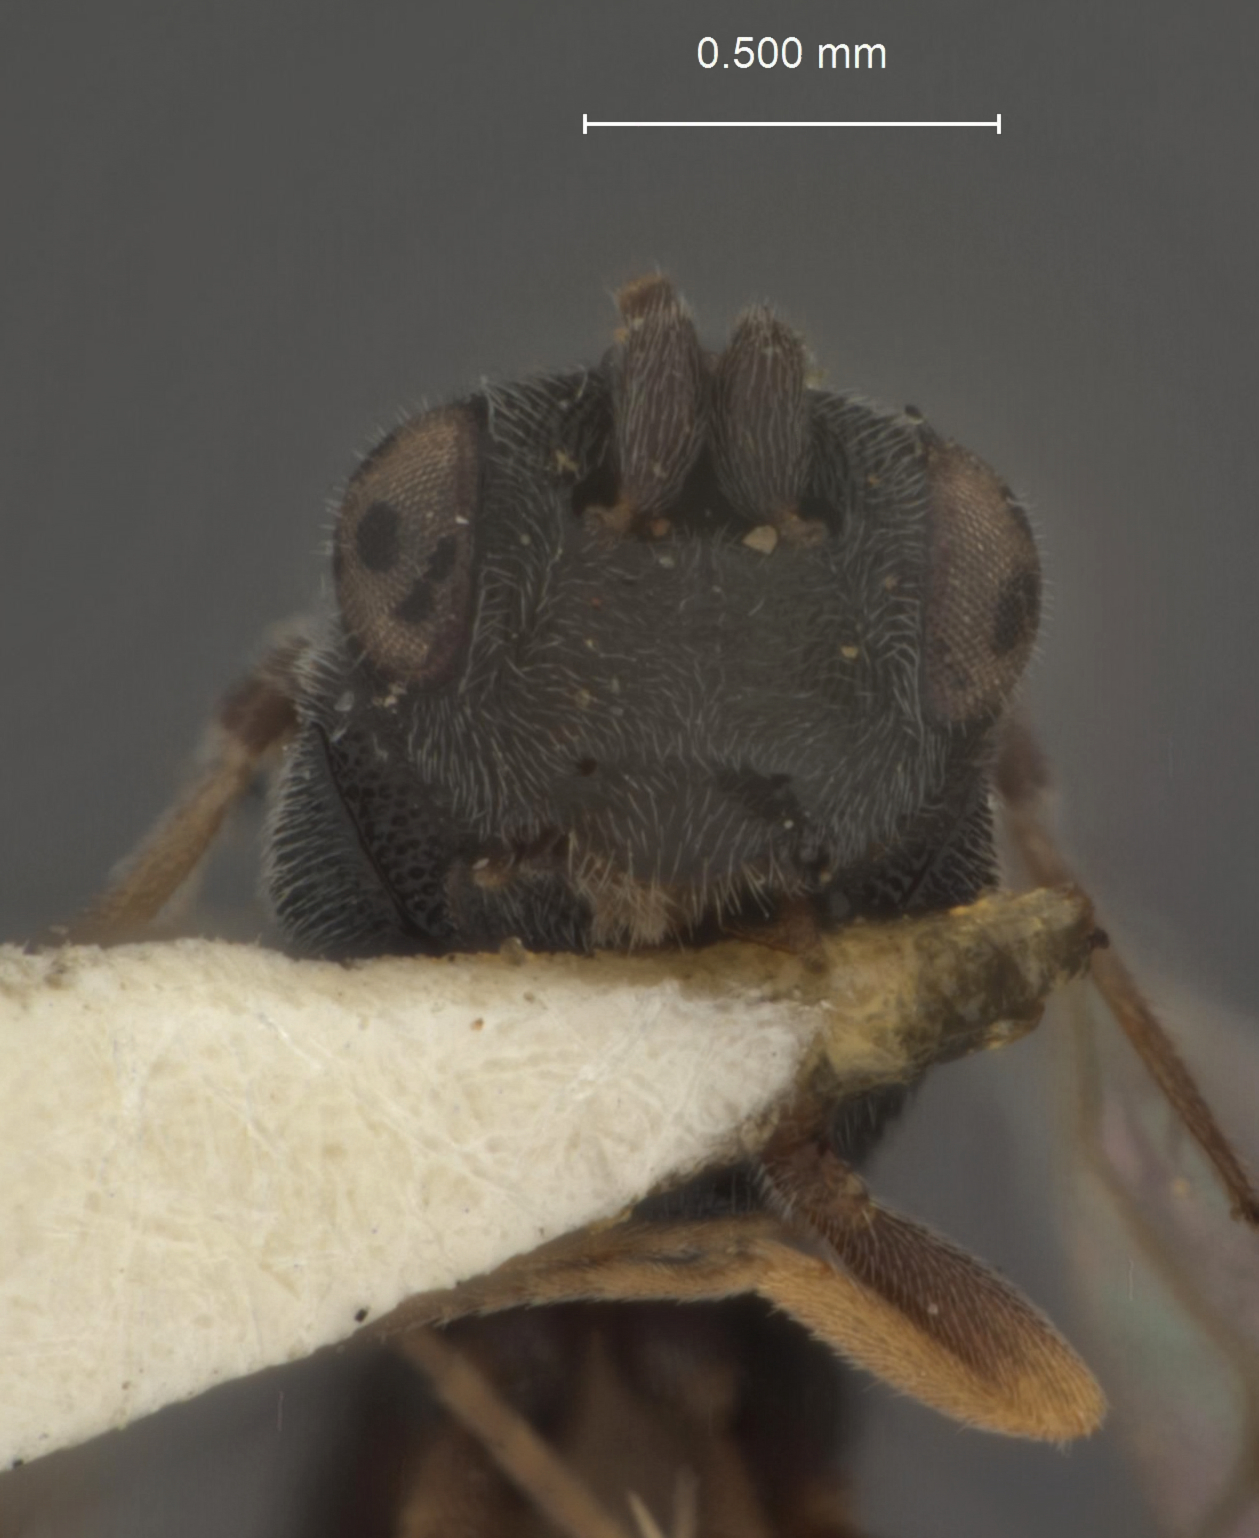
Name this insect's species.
Chelonus shoshoneanorum
